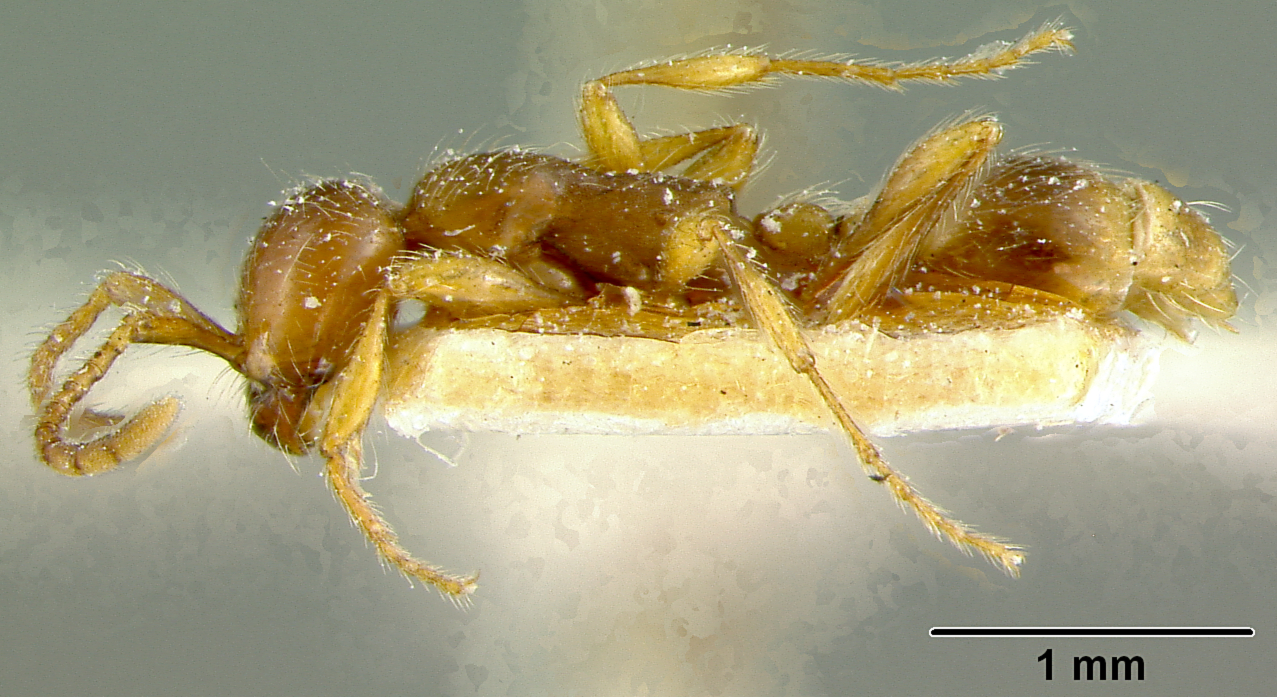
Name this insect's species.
Aenictus eugenii
